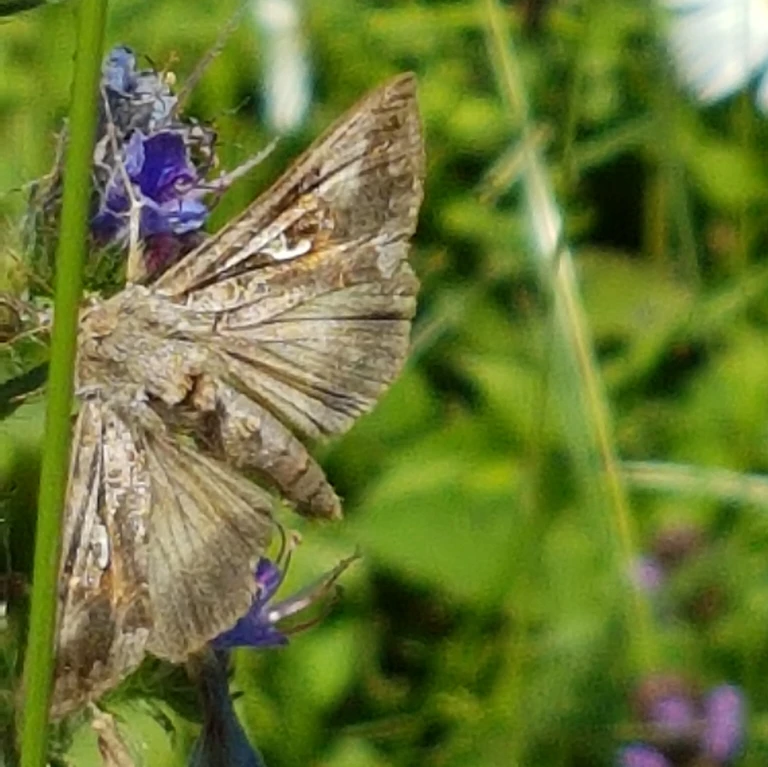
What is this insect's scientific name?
Autographa gamma
